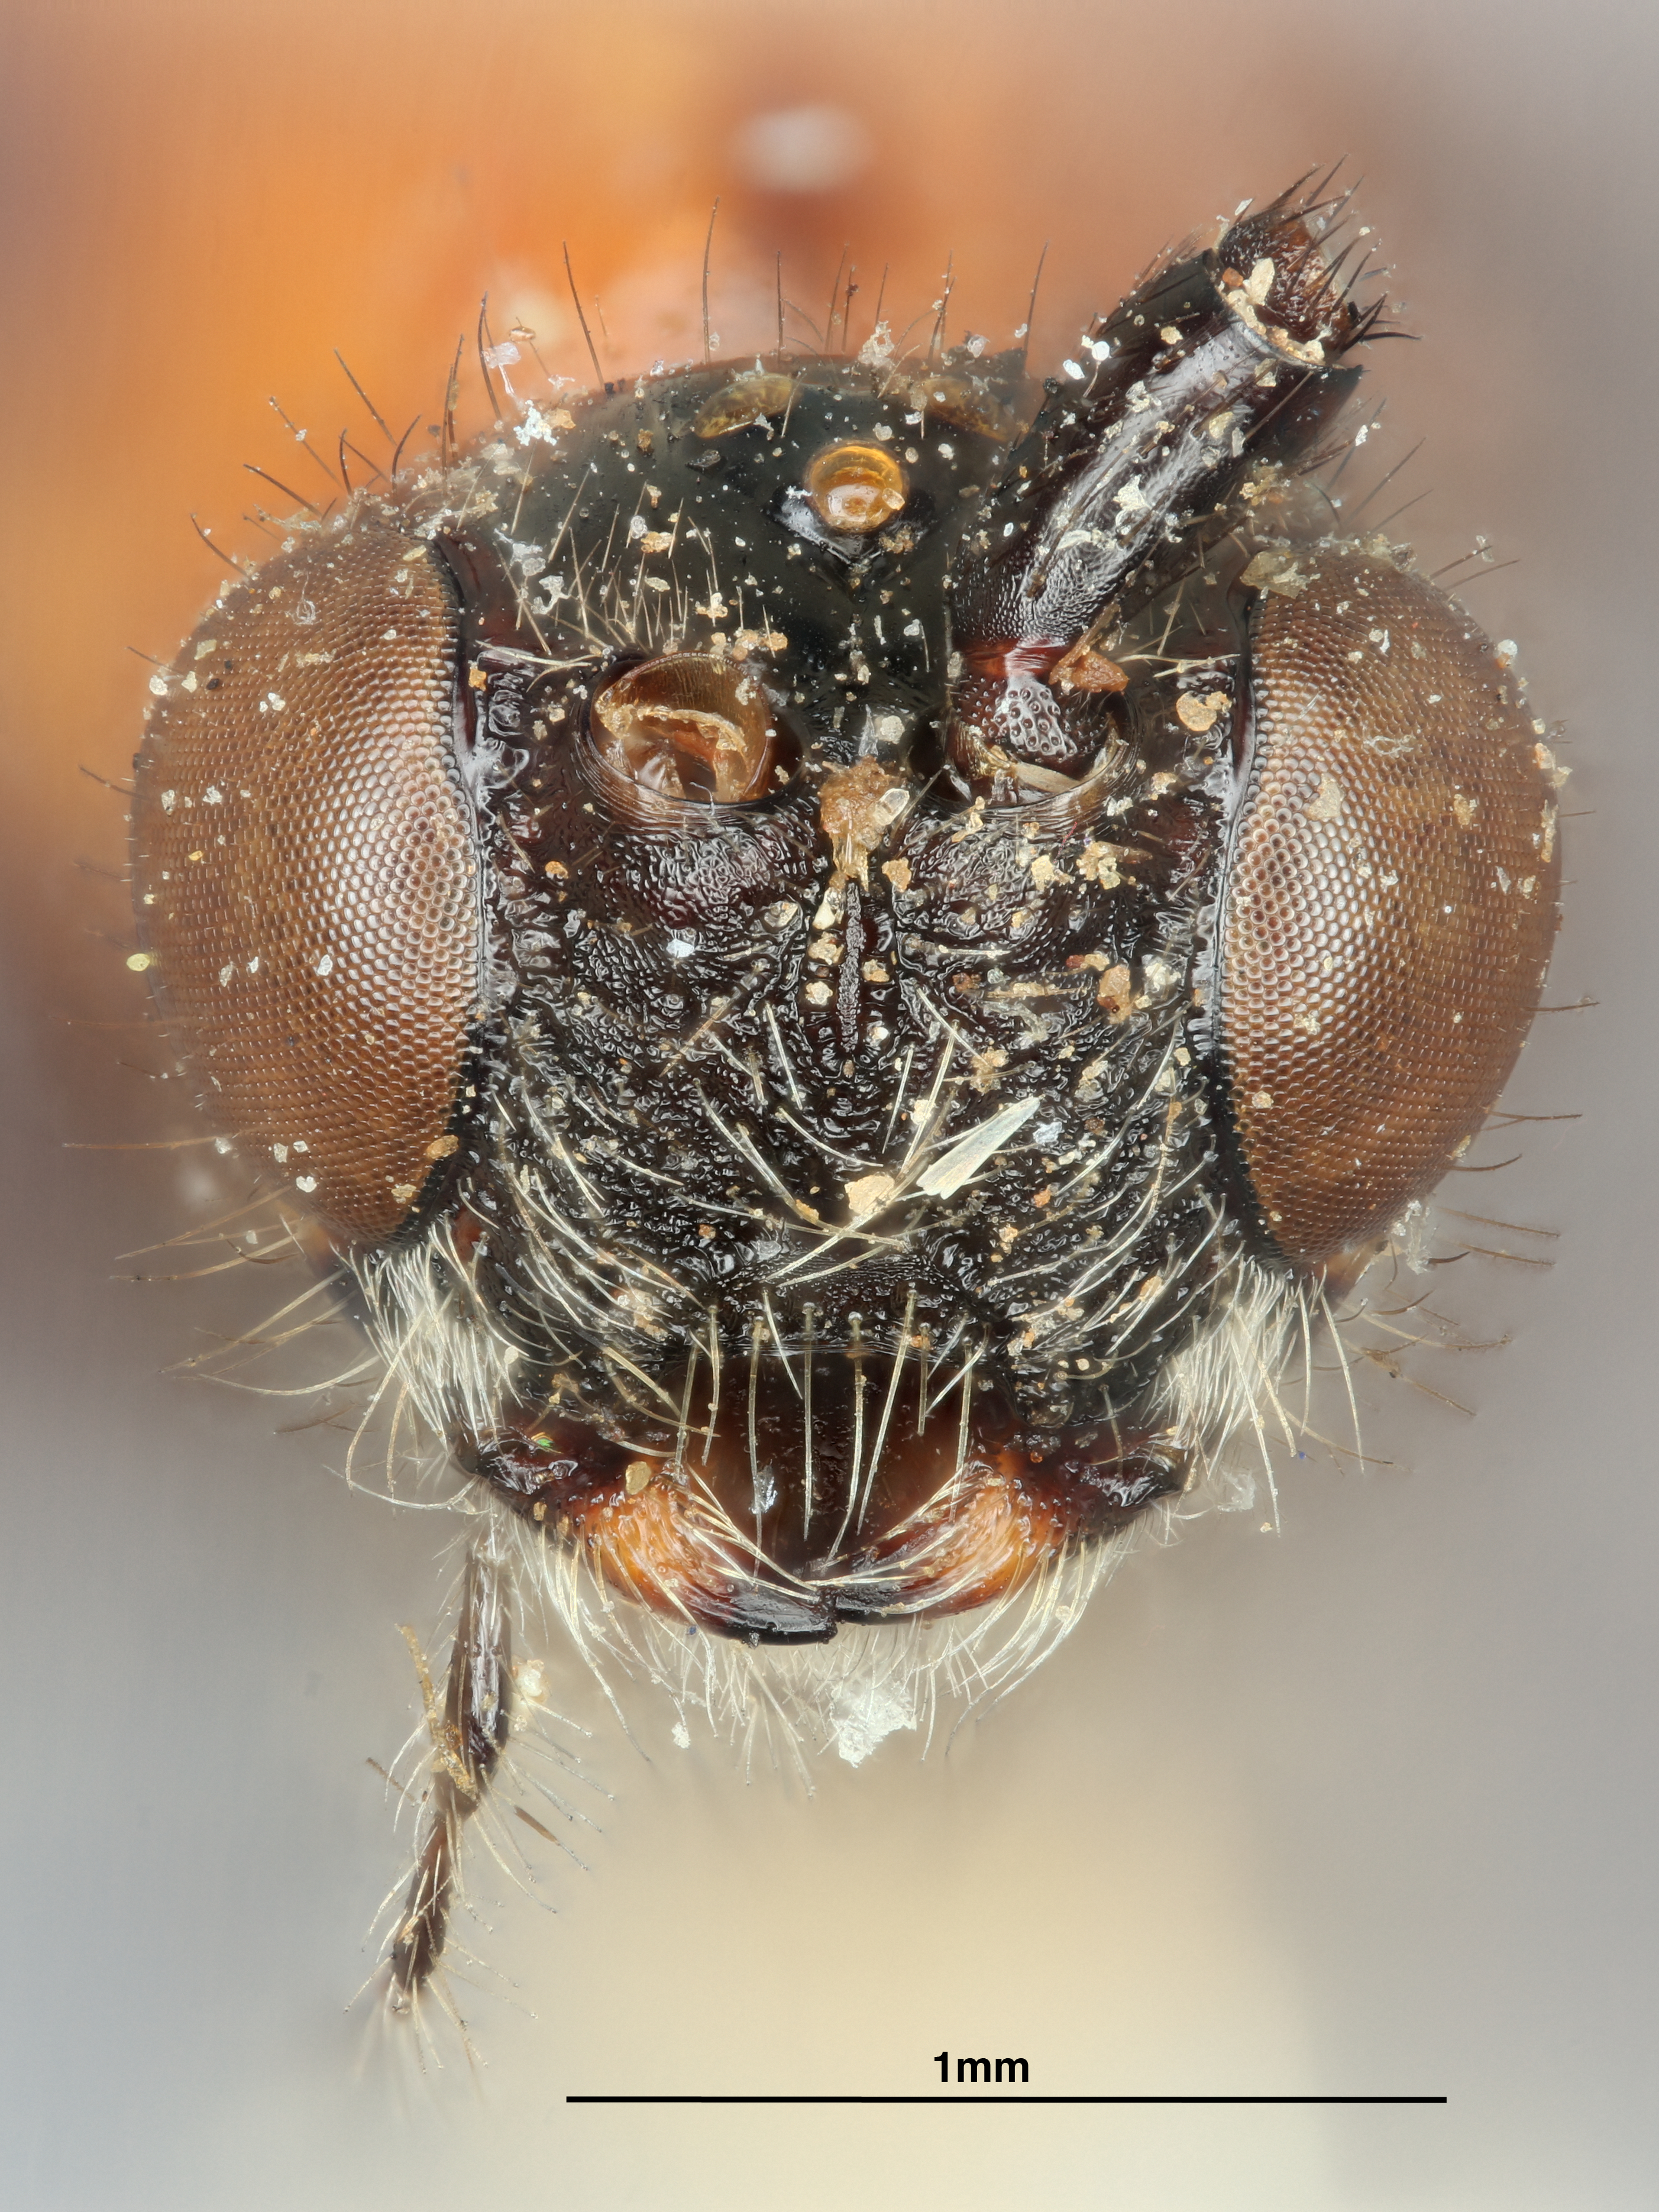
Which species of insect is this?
Bracon atripectus
